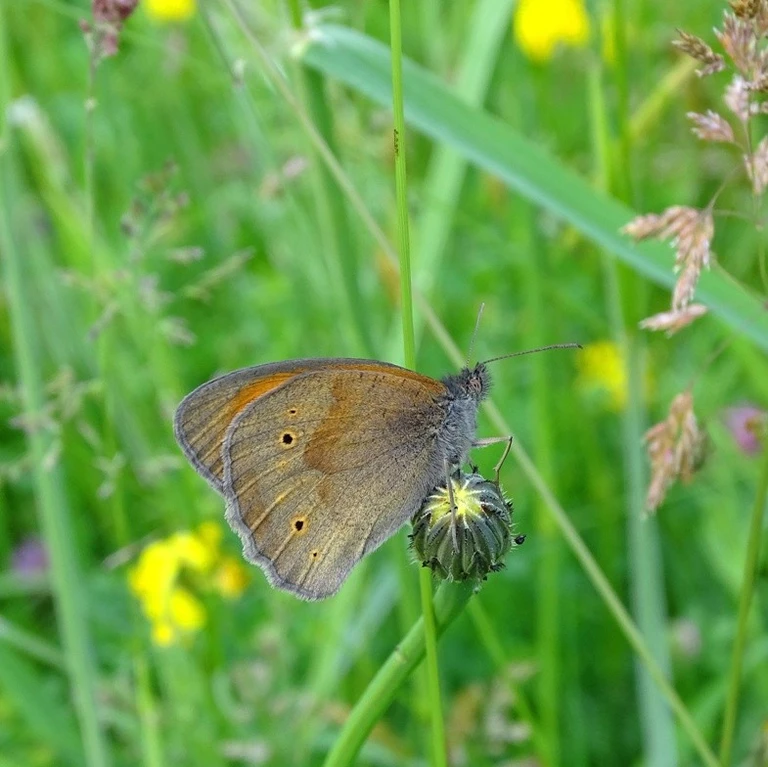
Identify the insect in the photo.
Maniola jurtina
